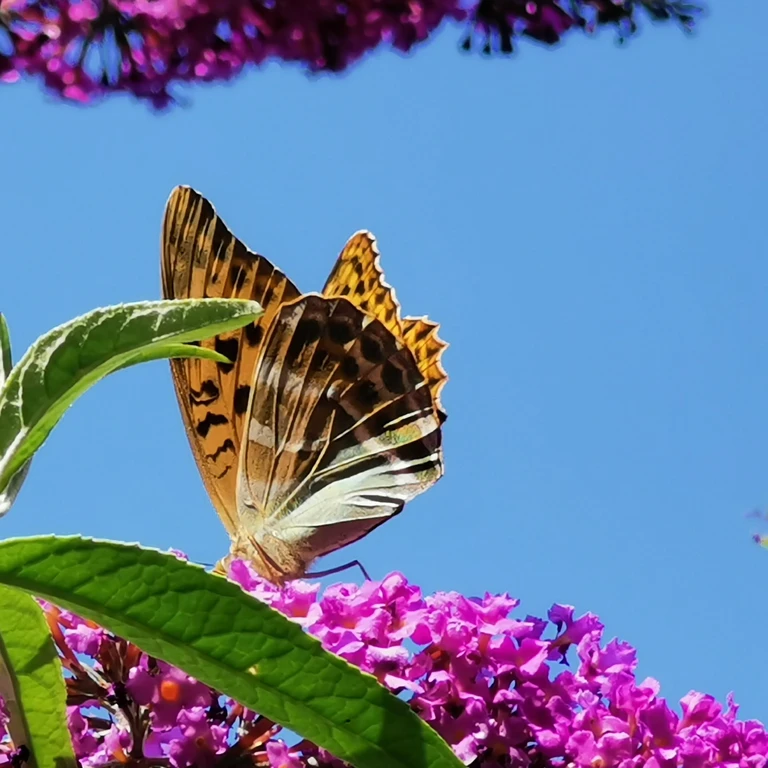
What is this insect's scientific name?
Argynnis paphia
